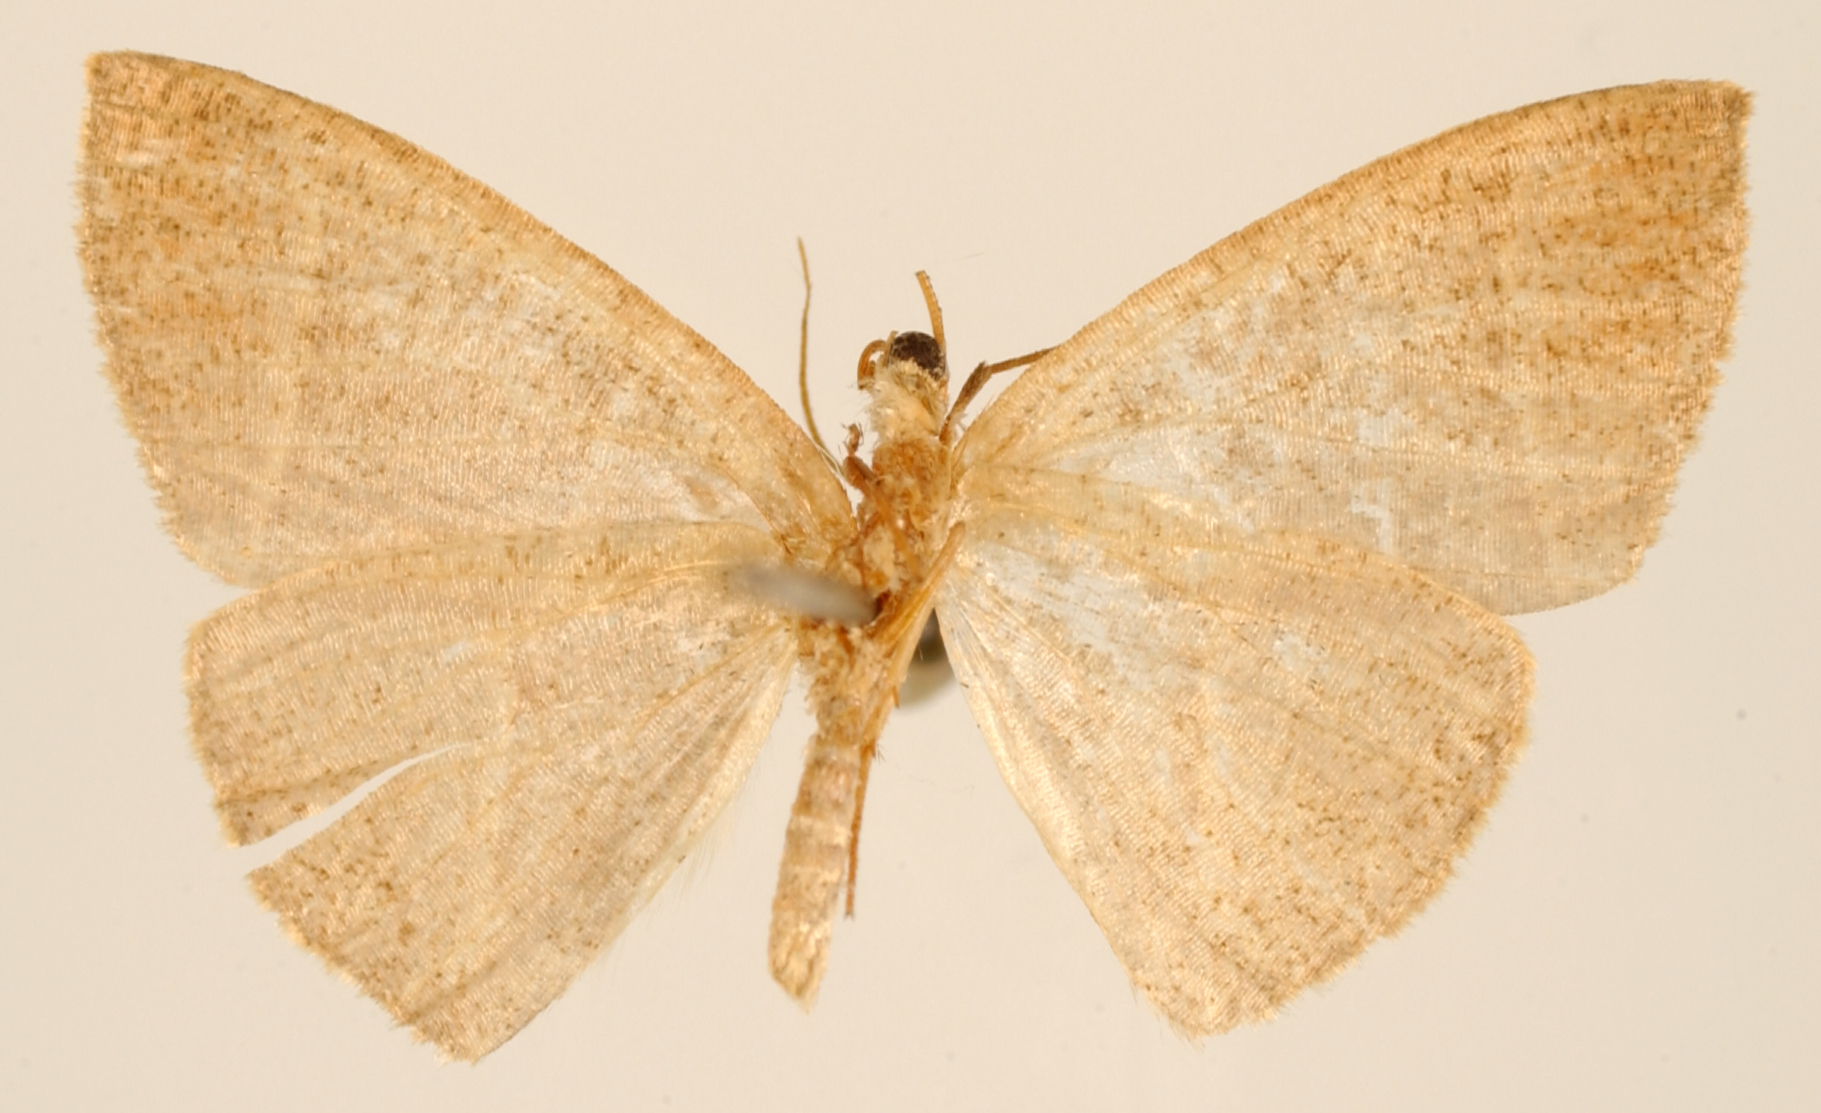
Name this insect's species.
Mimosema versilinea
